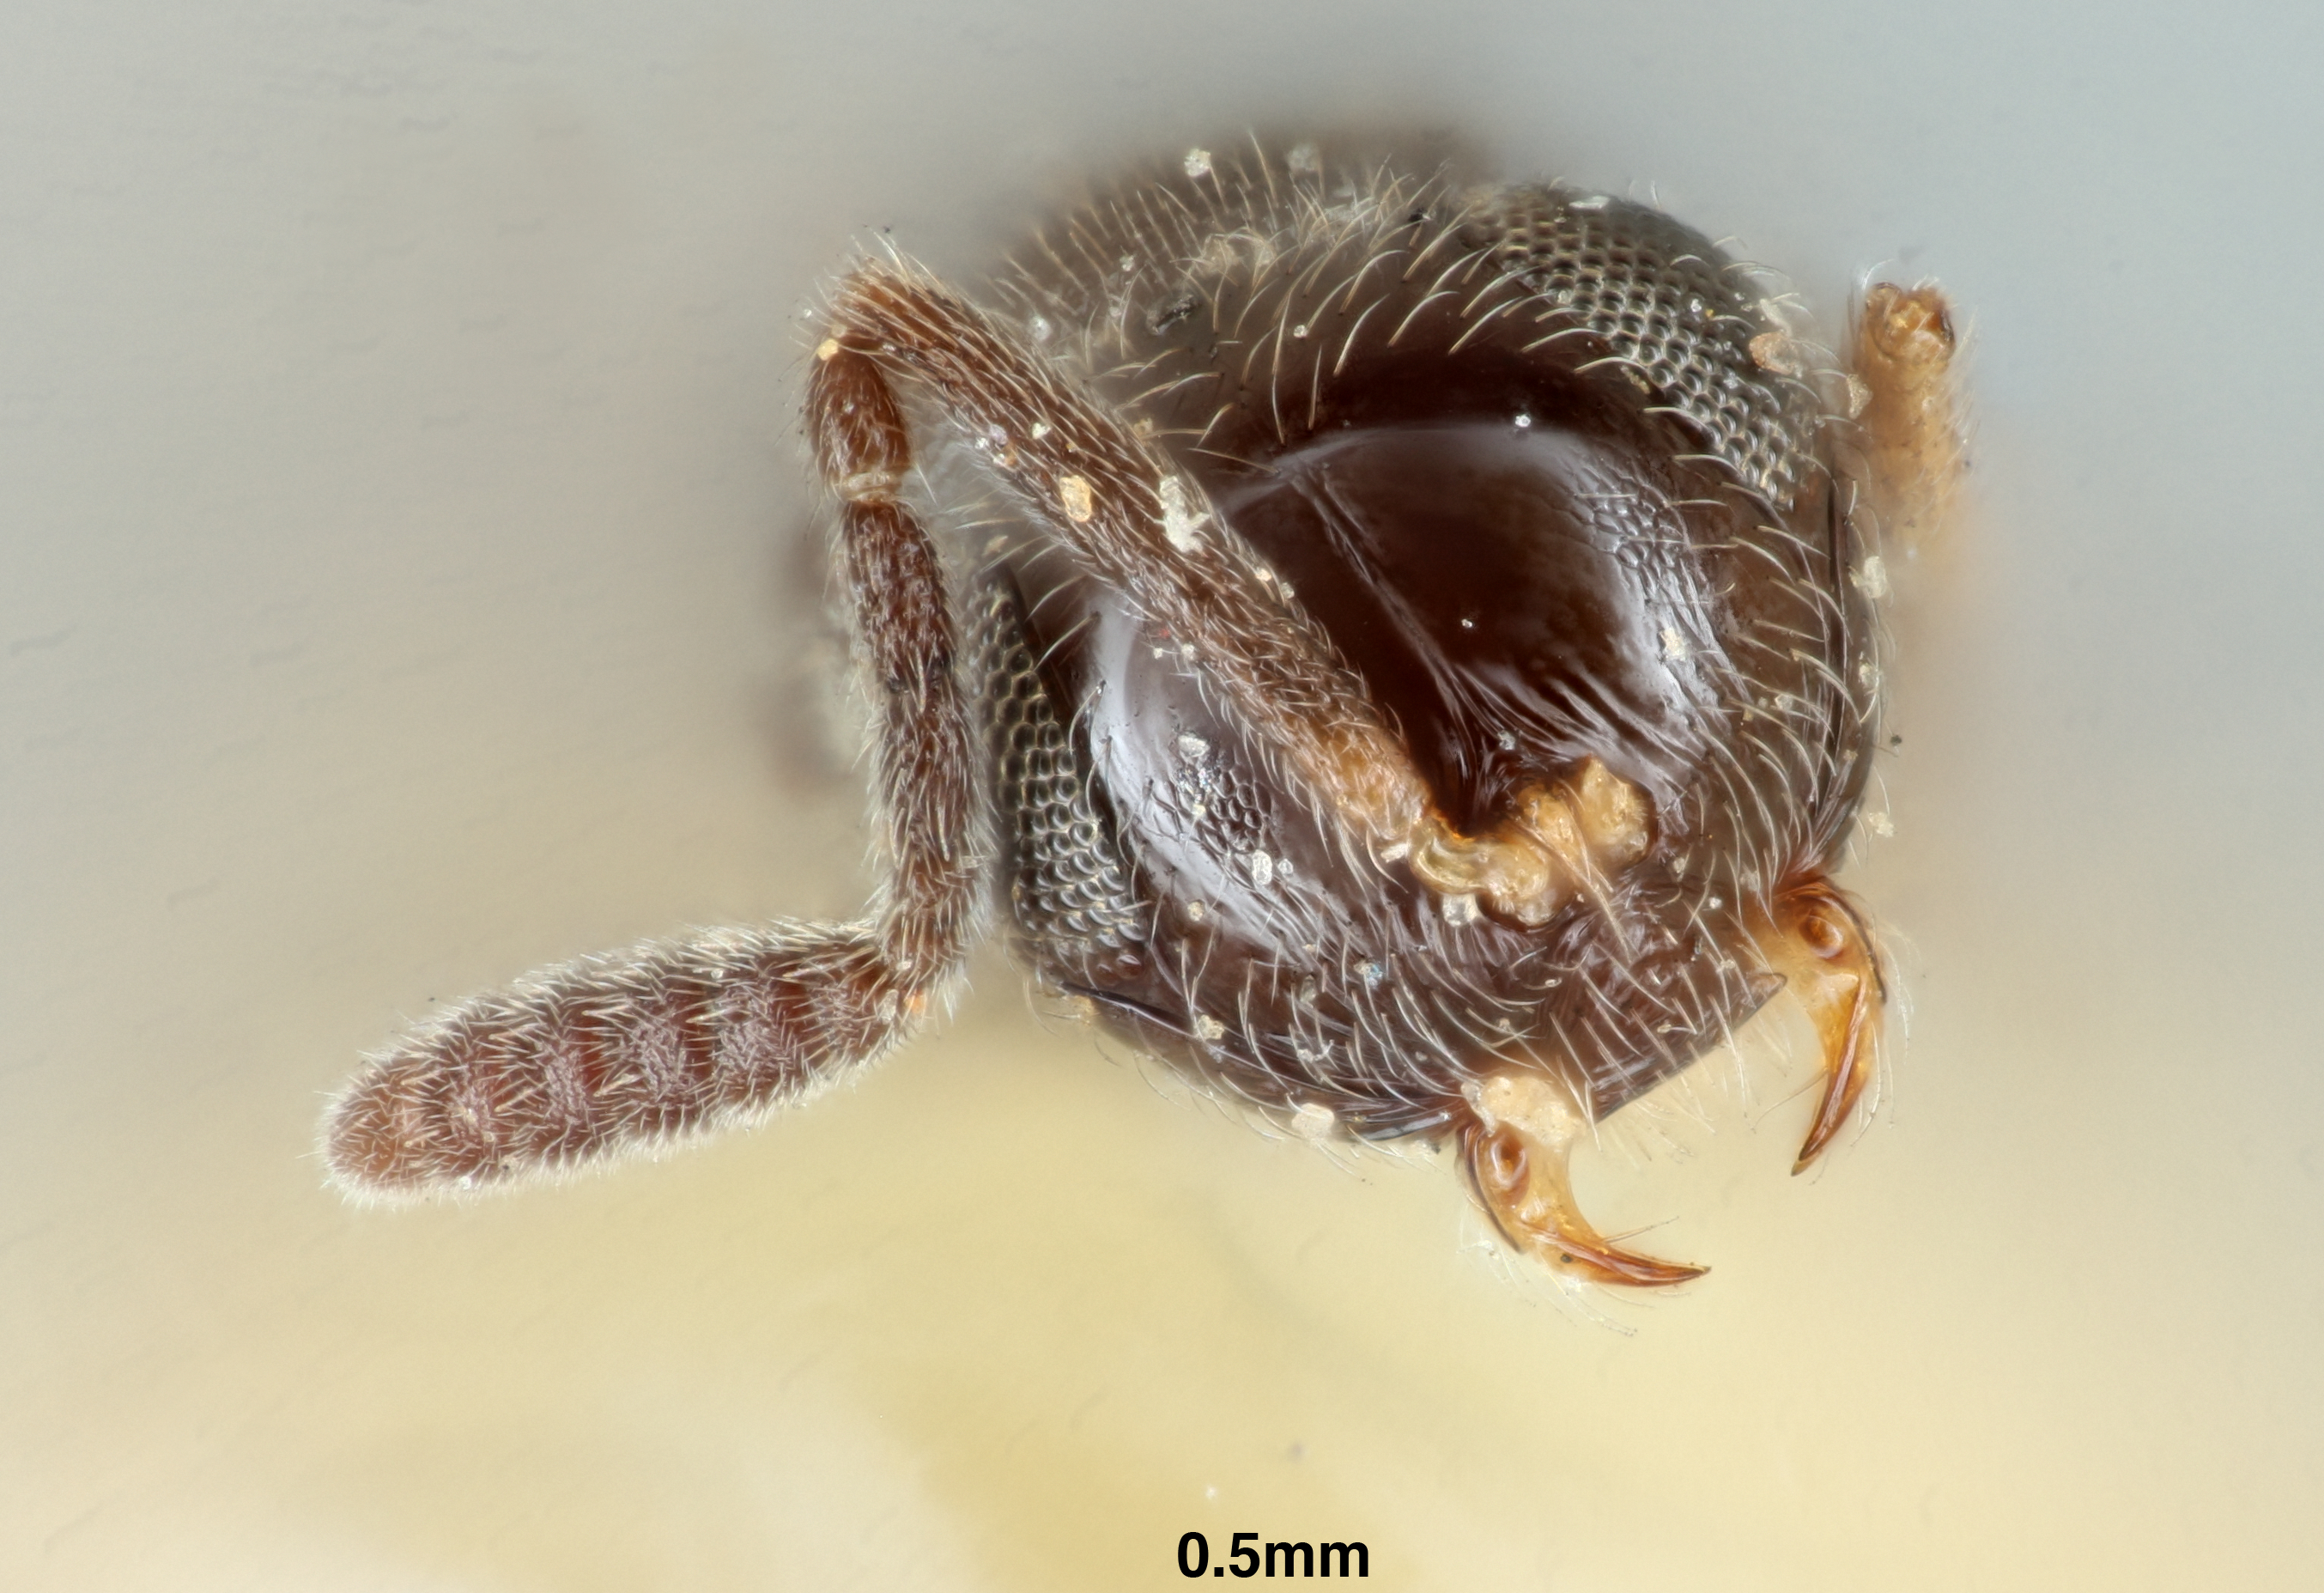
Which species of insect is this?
Hoplogryon tibialis
